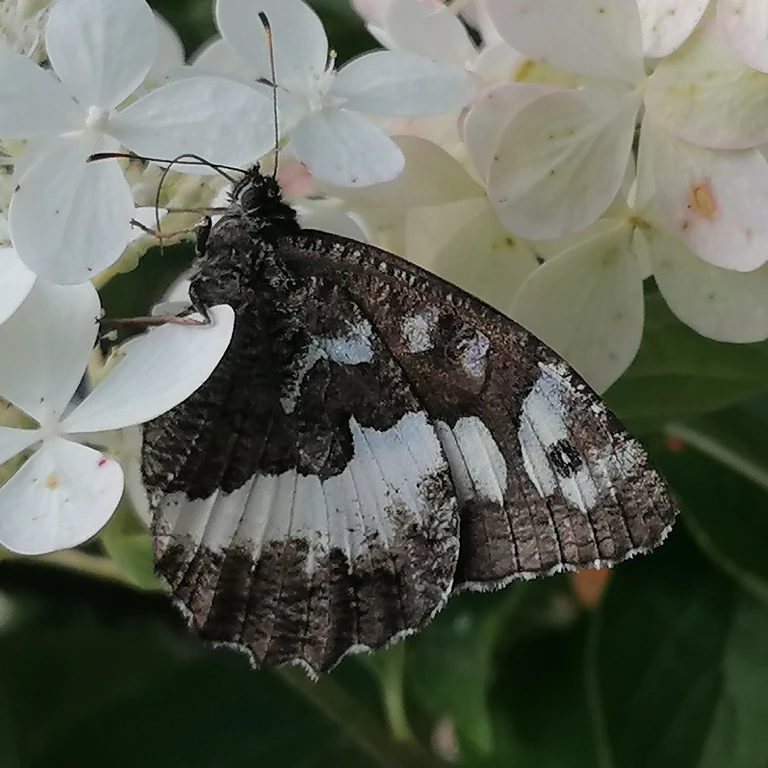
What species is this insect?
Brintesia circe
